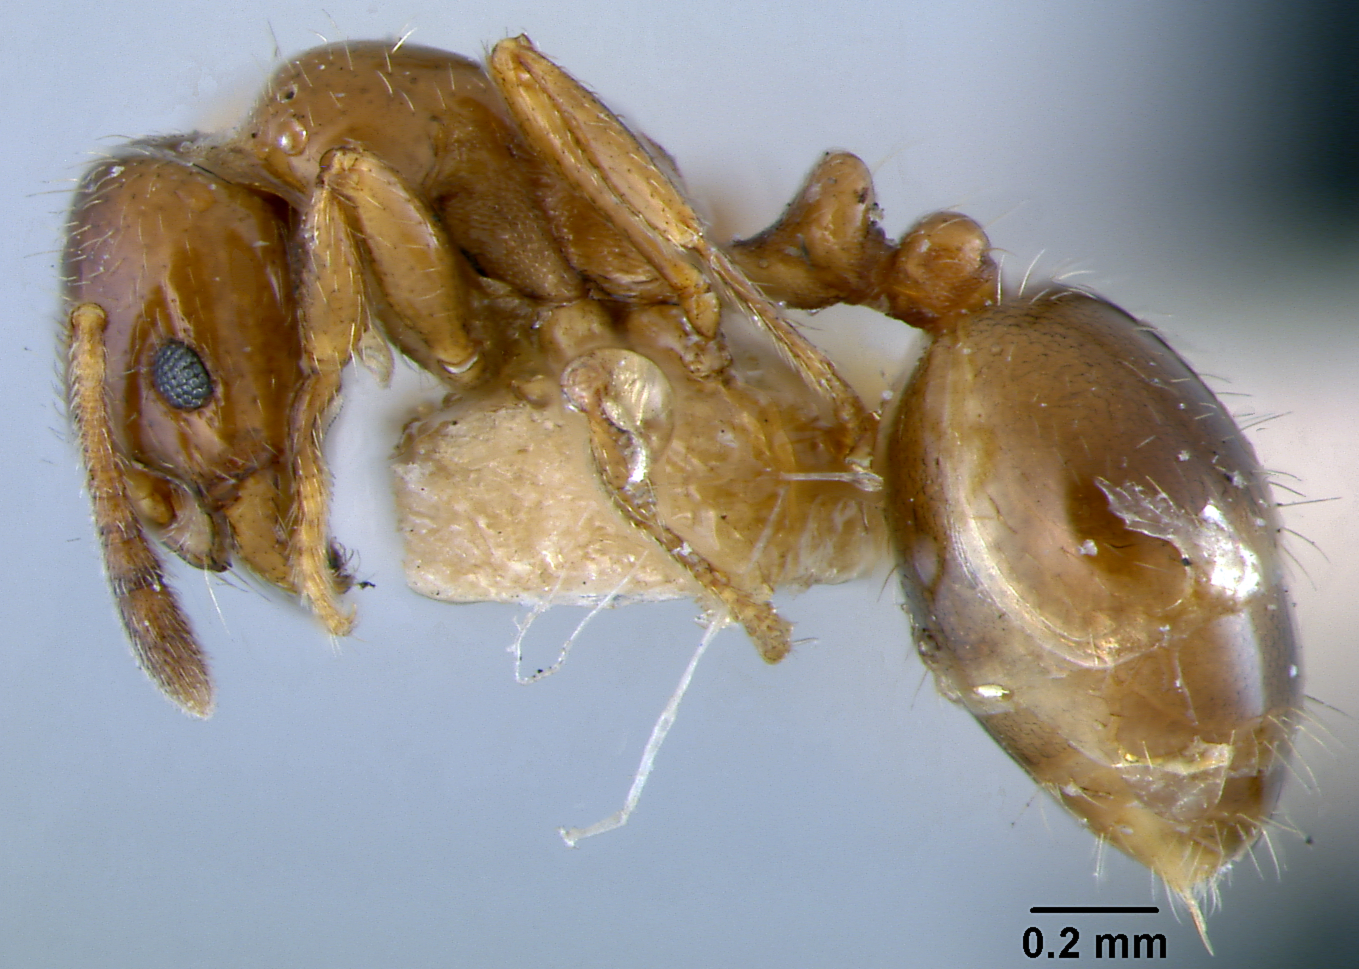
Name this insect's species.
Monomorium smithii
